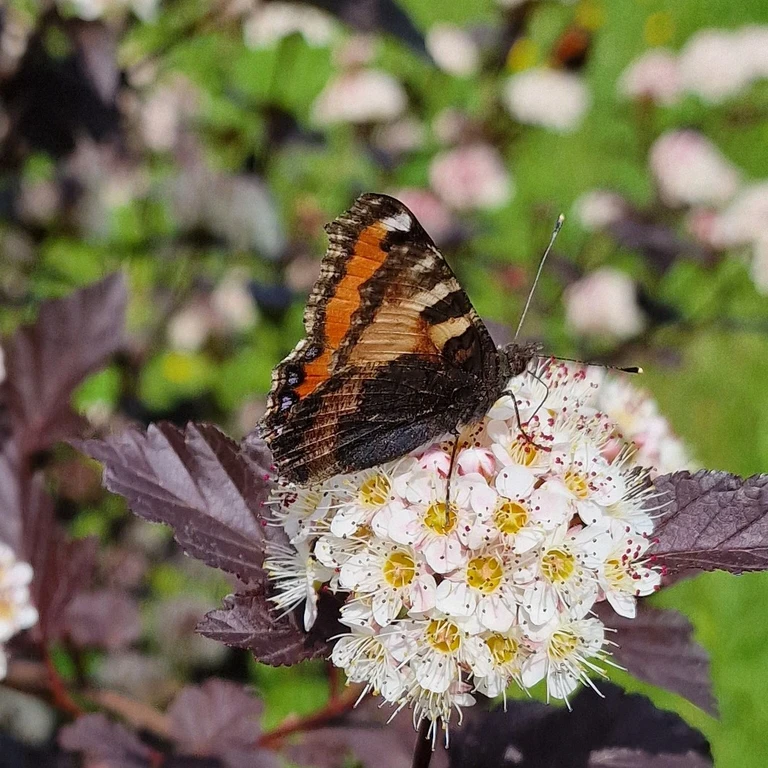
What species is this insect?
Aglais urticae
